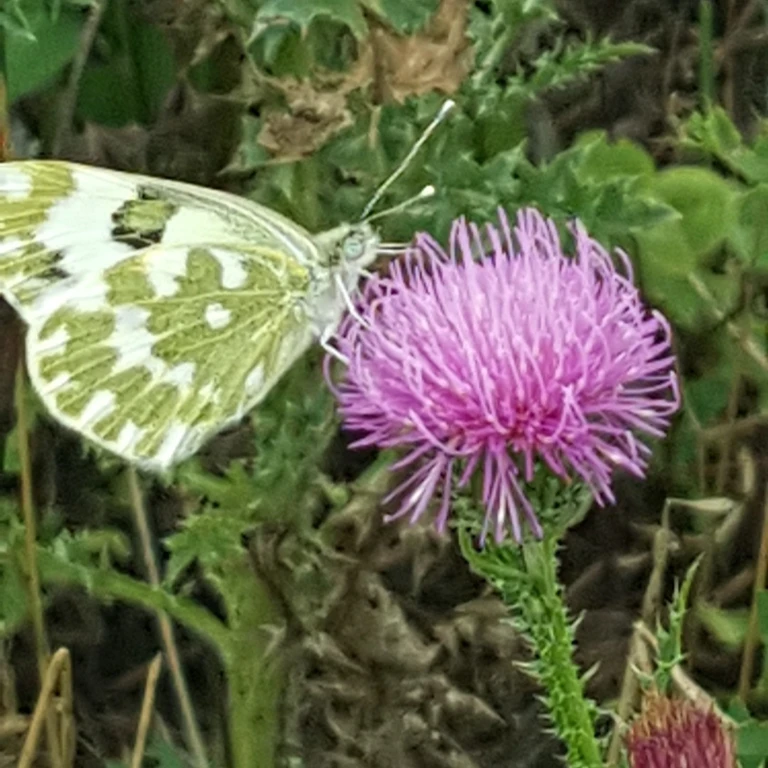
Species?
Pontia edusa
